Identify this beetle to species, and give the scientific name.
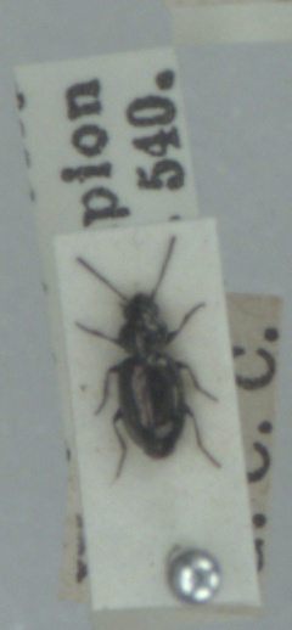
Bembidion nigricorne
